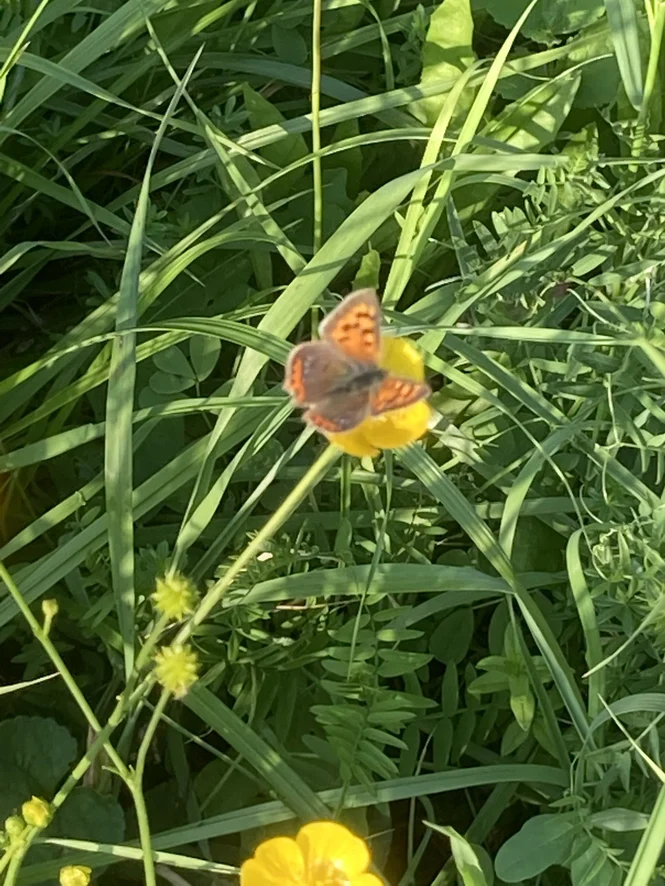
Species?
Lycaena phlaeas
